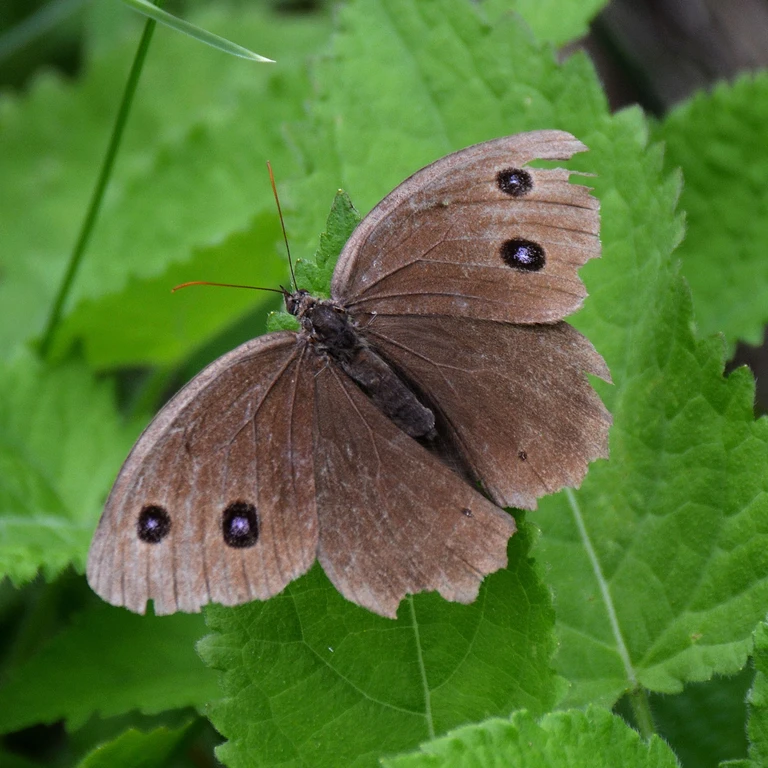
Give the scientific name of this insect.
Minois dryas
